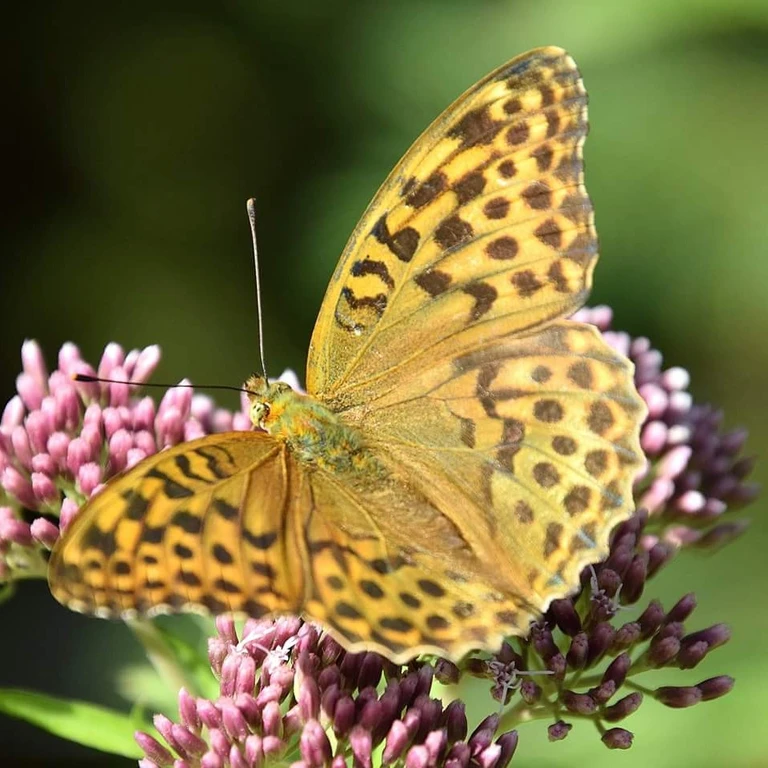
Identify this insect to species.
Argynnis paphia
